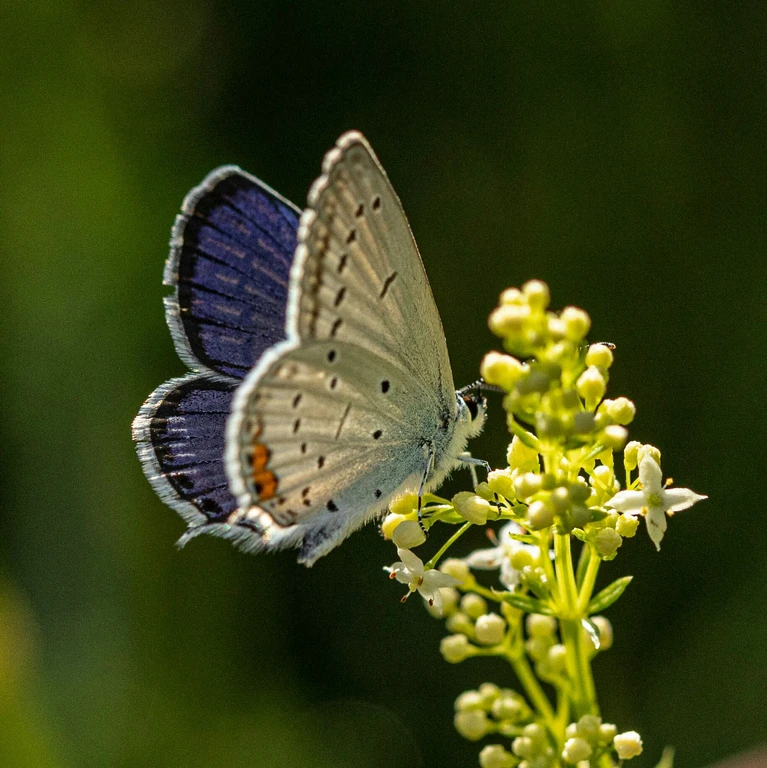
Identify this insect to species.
Cupido argiades (also Elkalyce argiades)
